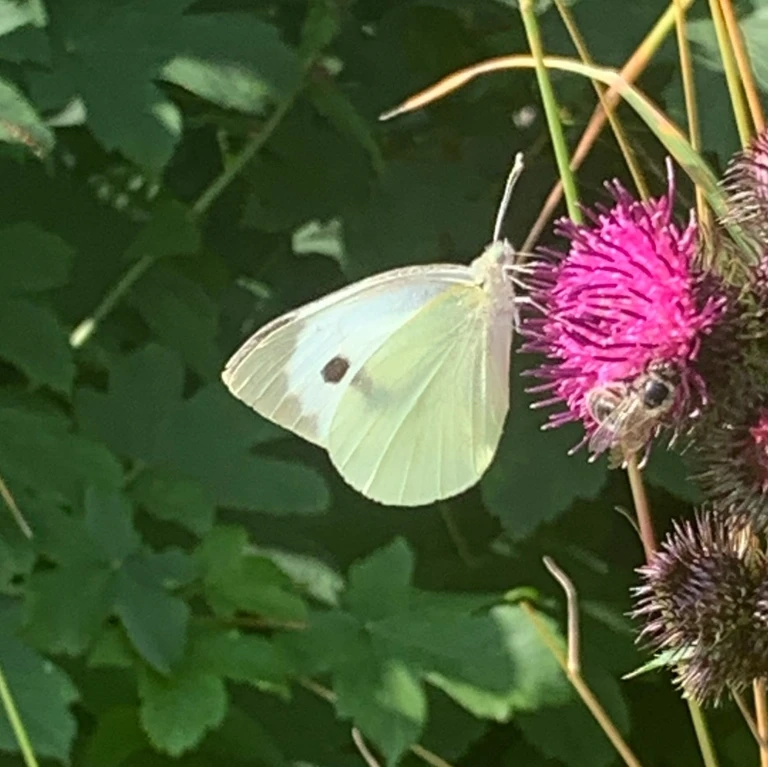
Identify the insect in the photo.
Pieris brassicae
